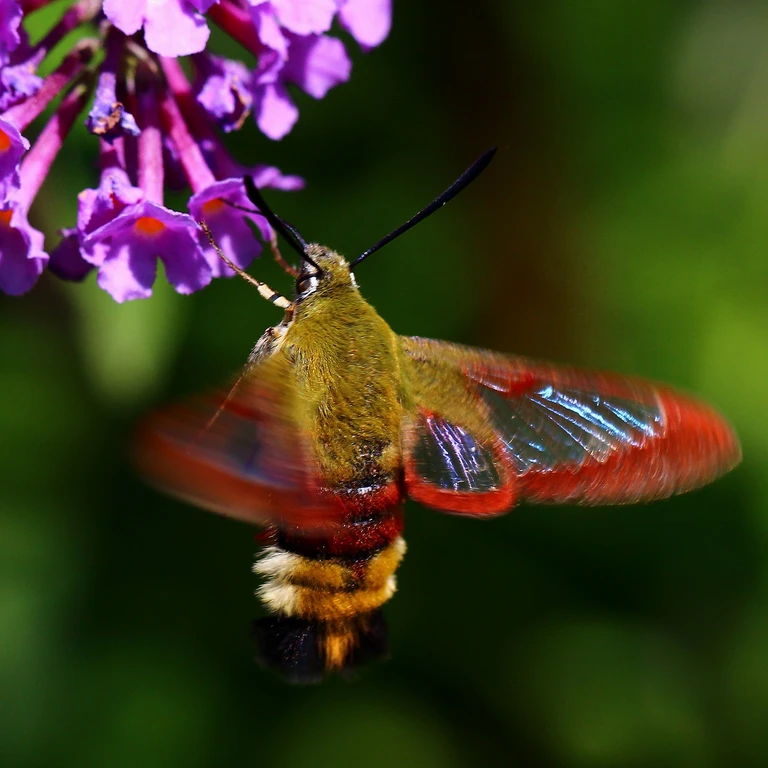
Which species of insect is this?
Hemaris fuciformis
